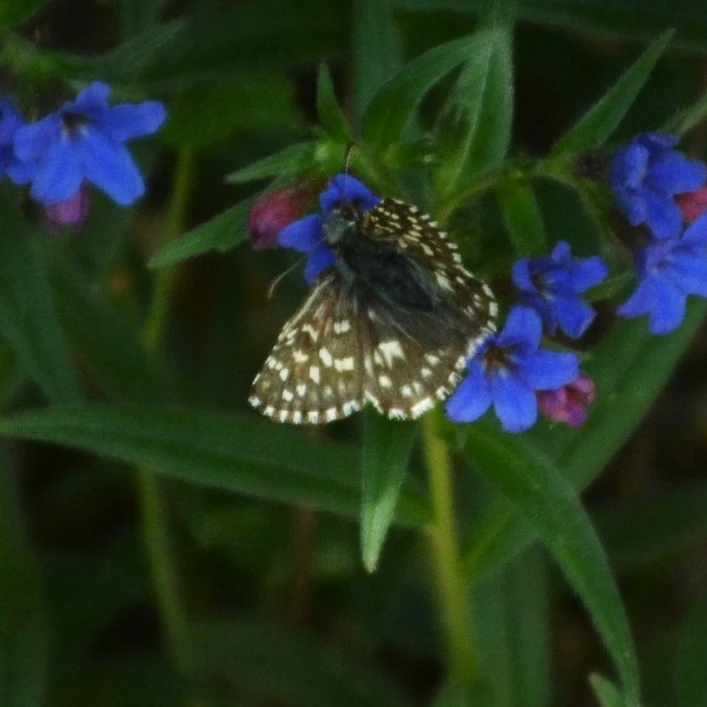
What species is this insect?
Pyrgus malvae
